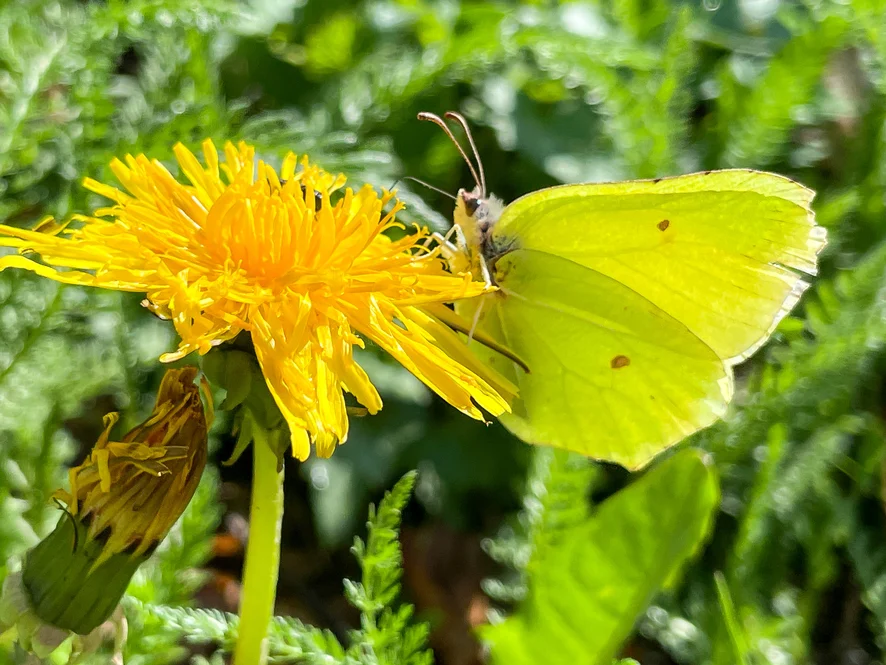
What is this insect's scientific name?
Gonepteryx rhamni
